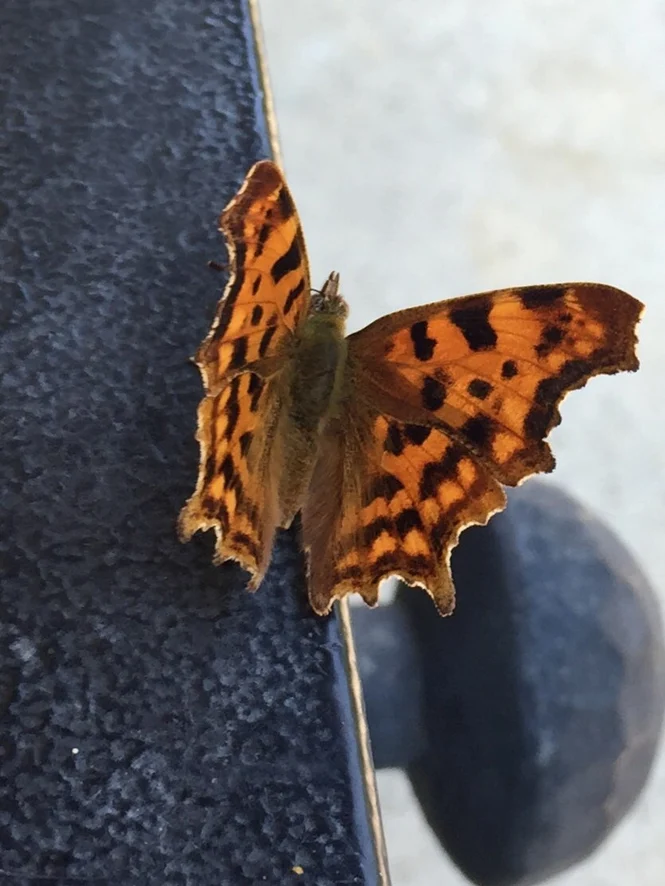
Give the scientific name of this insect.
Polygonia c-album
